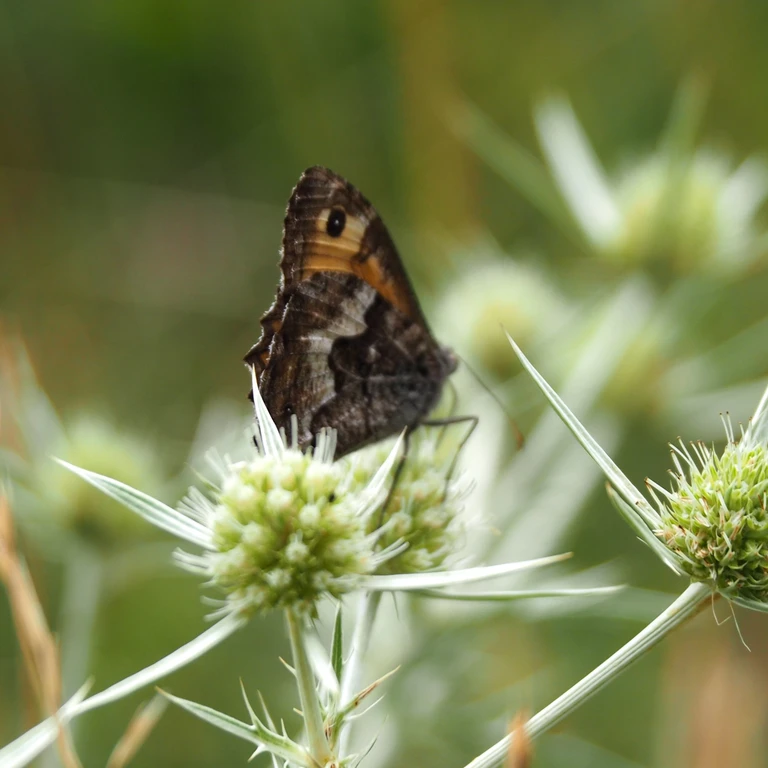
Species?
Hipparchia semele
